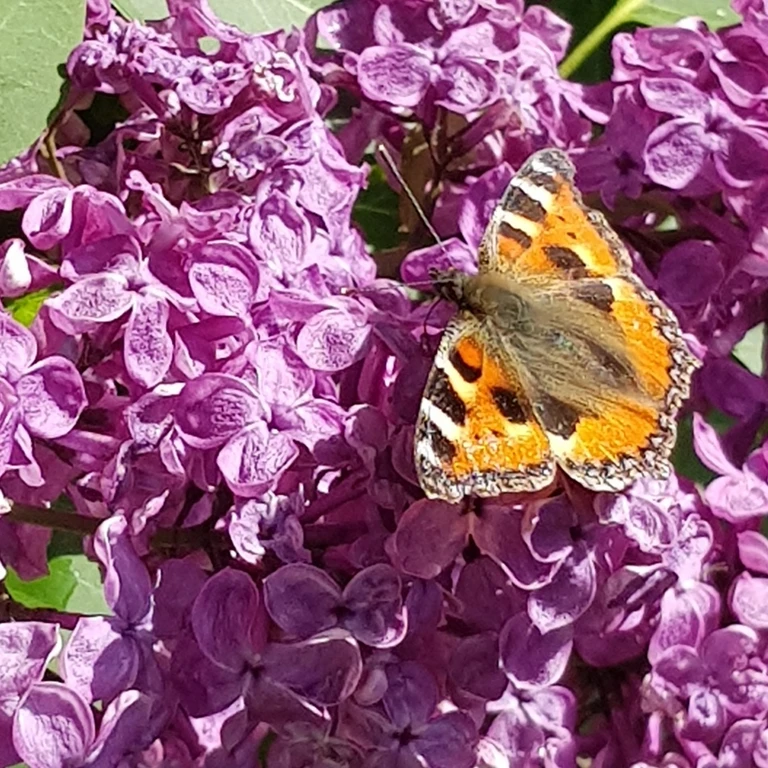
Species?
Aglais urticae
